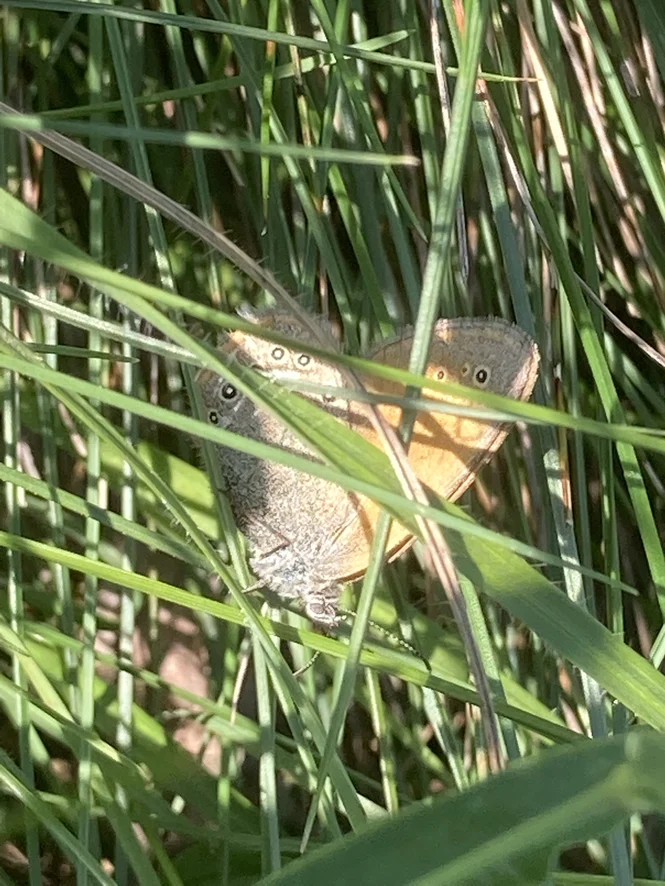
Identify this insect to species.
Coenonympha glycerion (also Coenonympha iphis)
